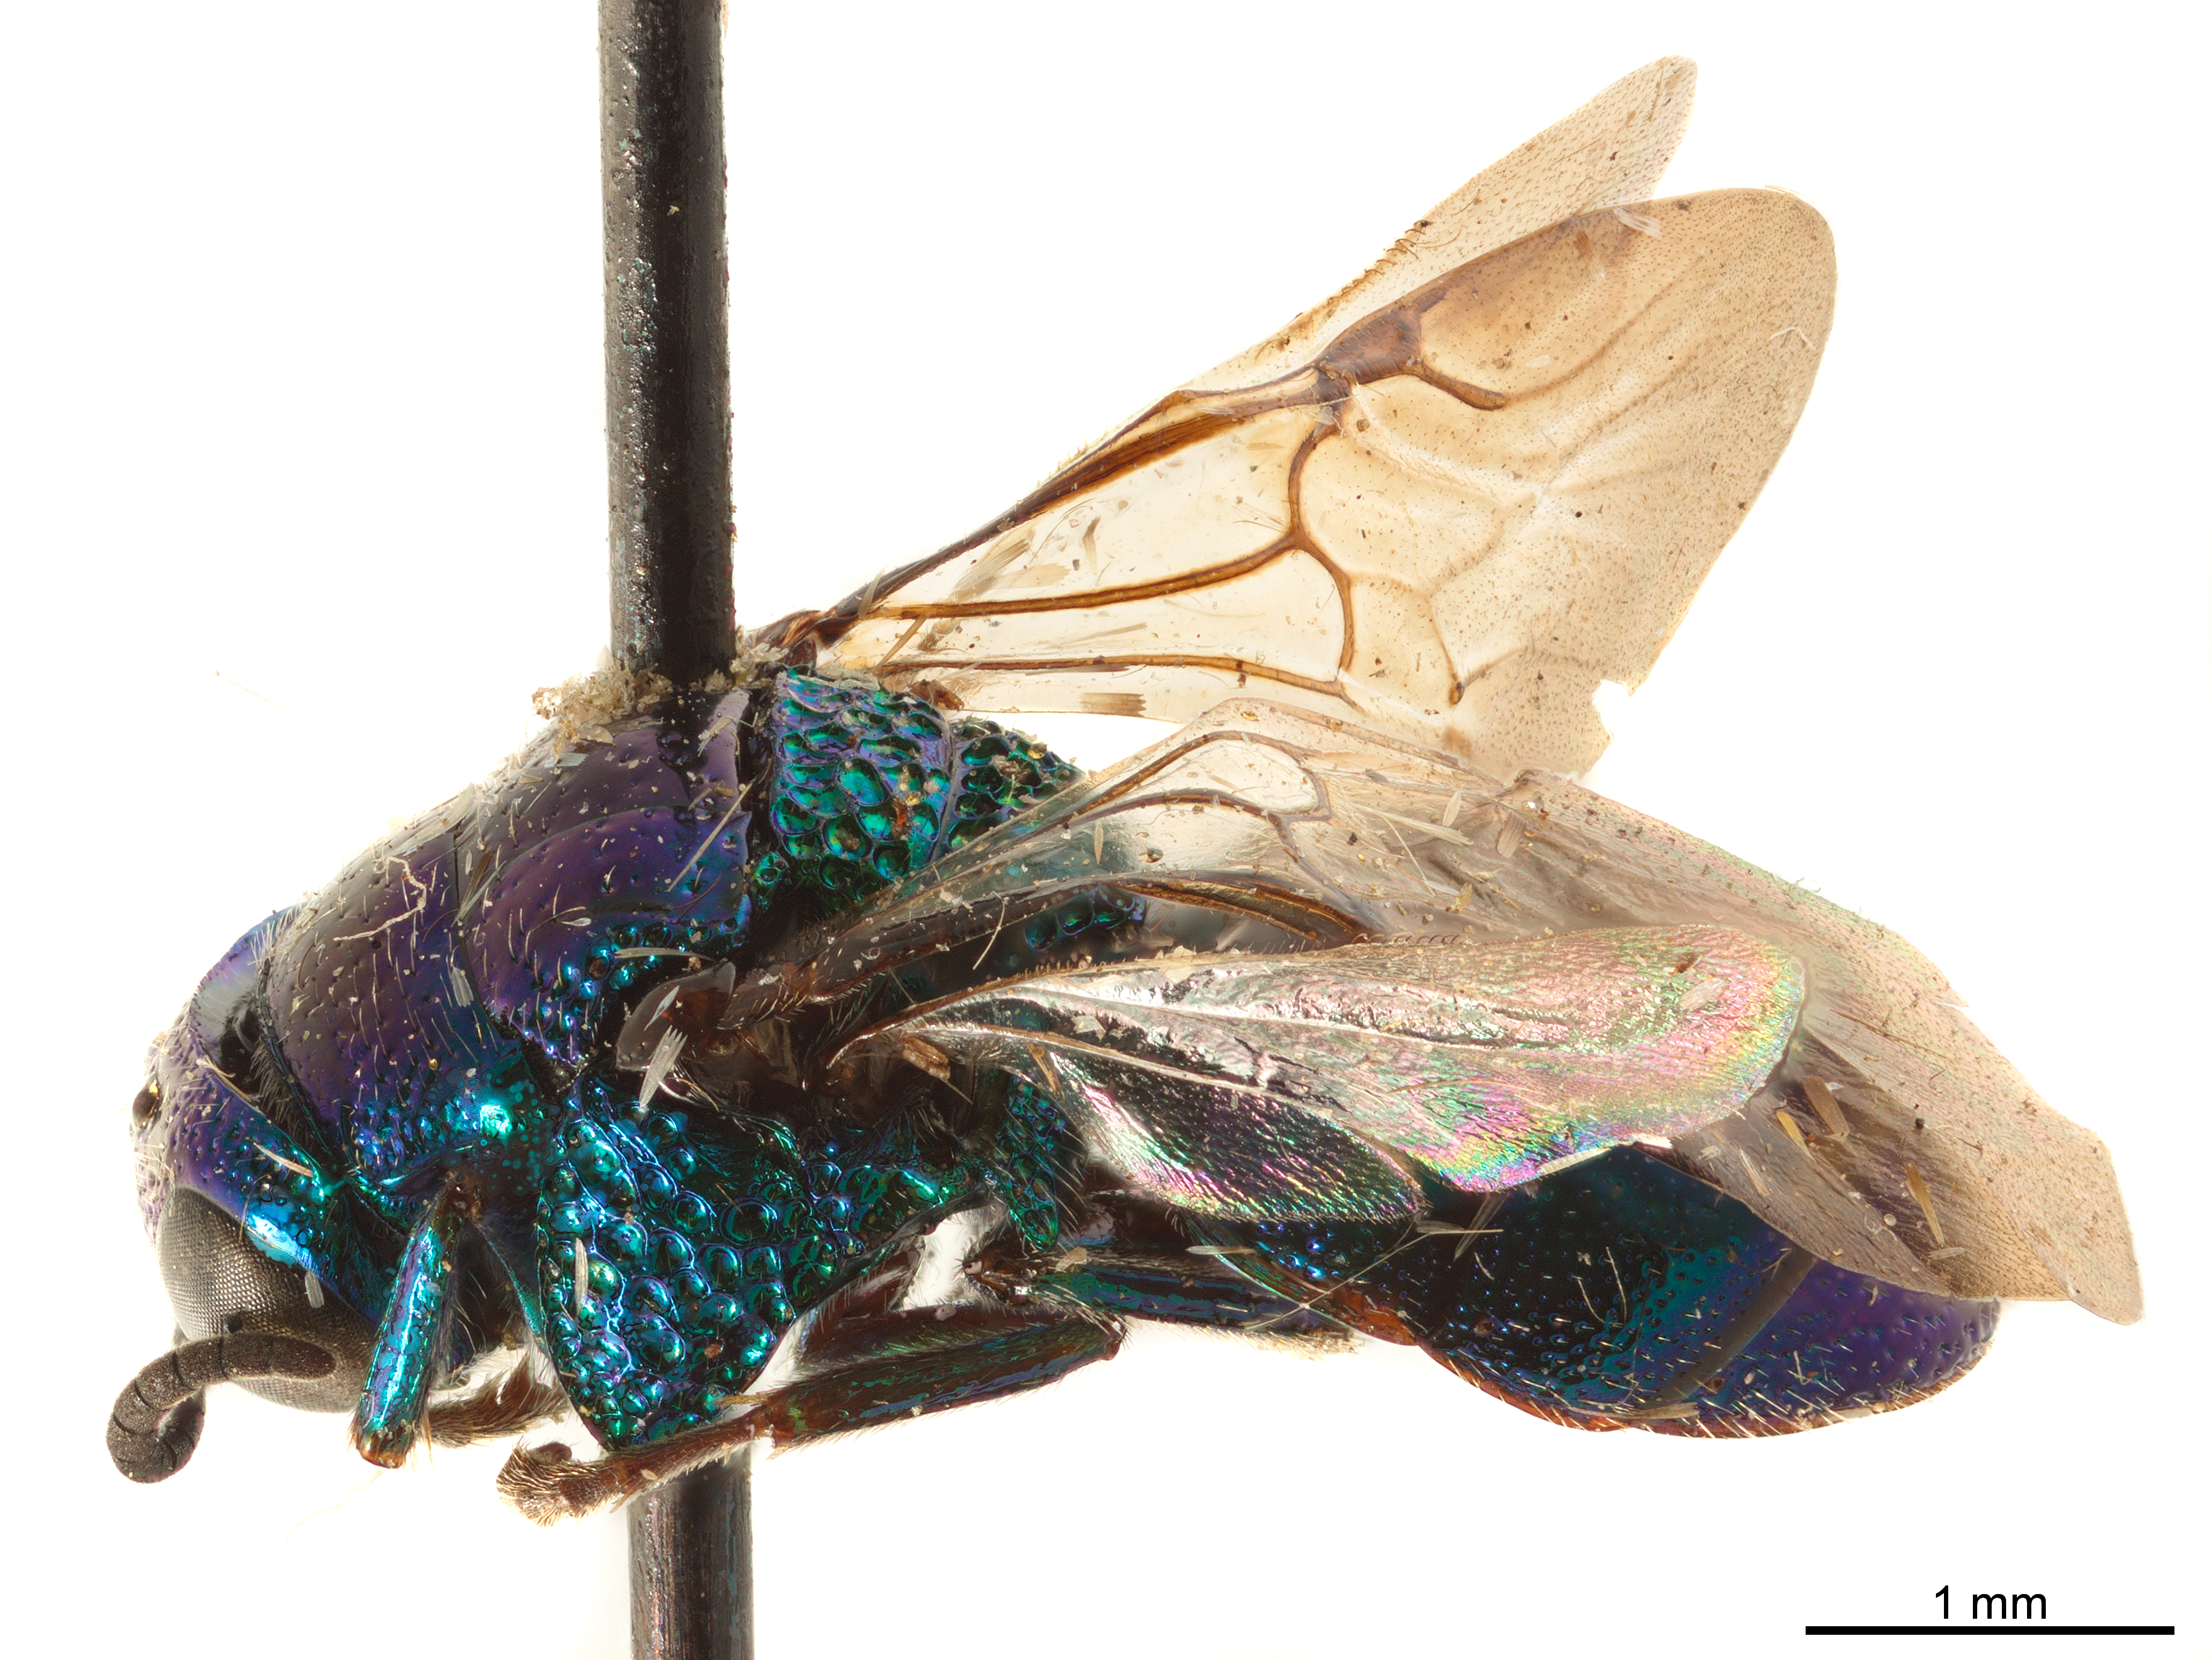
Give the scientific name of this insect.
Muesebeckidium obsoletum
